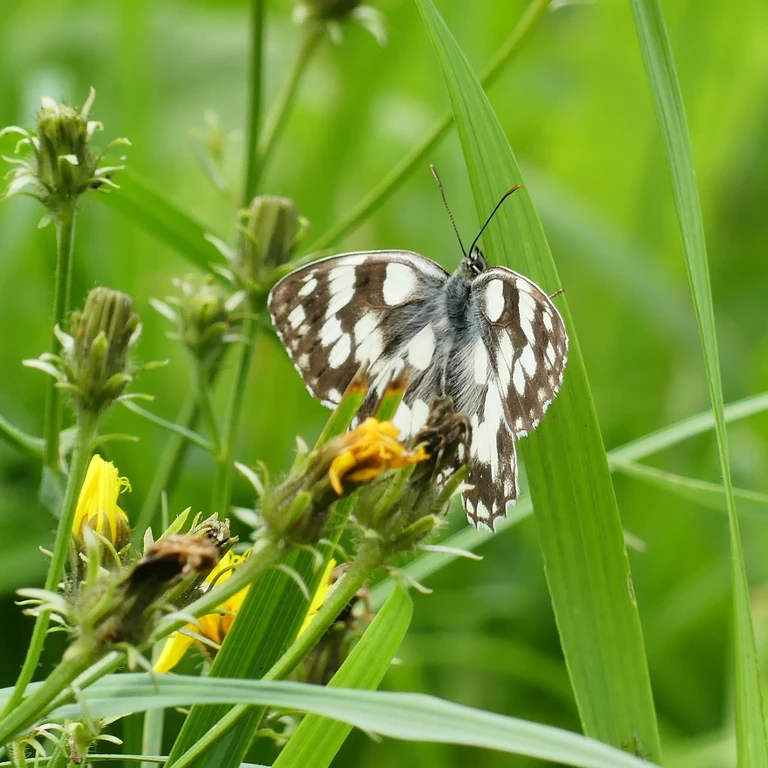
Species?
Melanargia galathea
